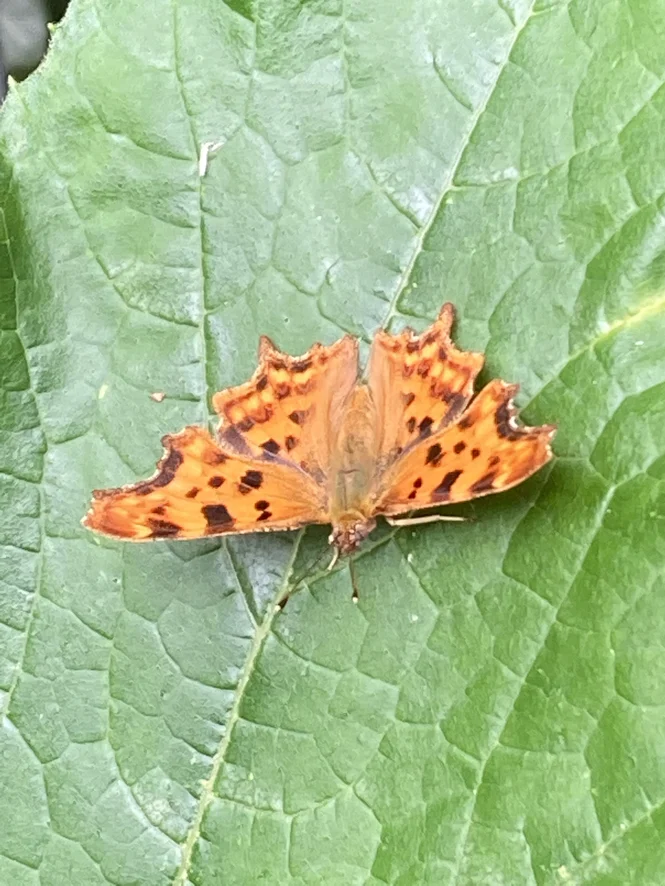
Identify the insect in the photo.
Polygonia c-album
